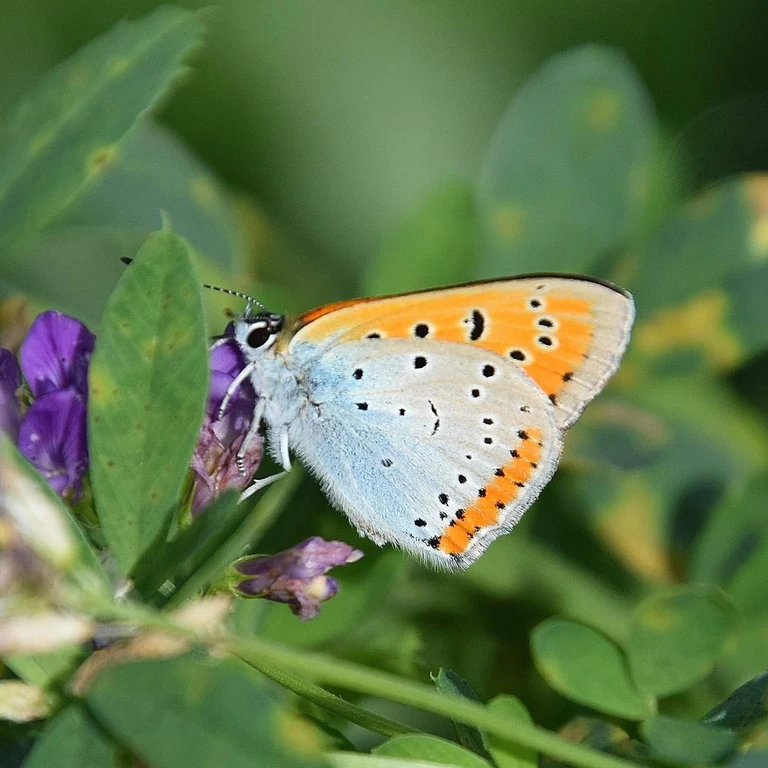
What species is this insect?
Lycaena dispar
